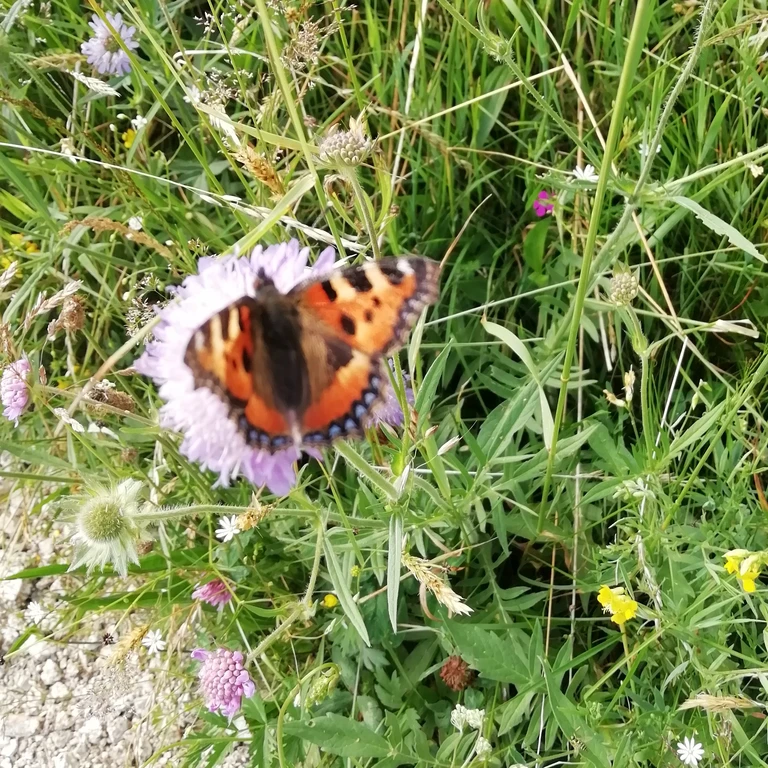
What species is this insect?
Aglais urticae
